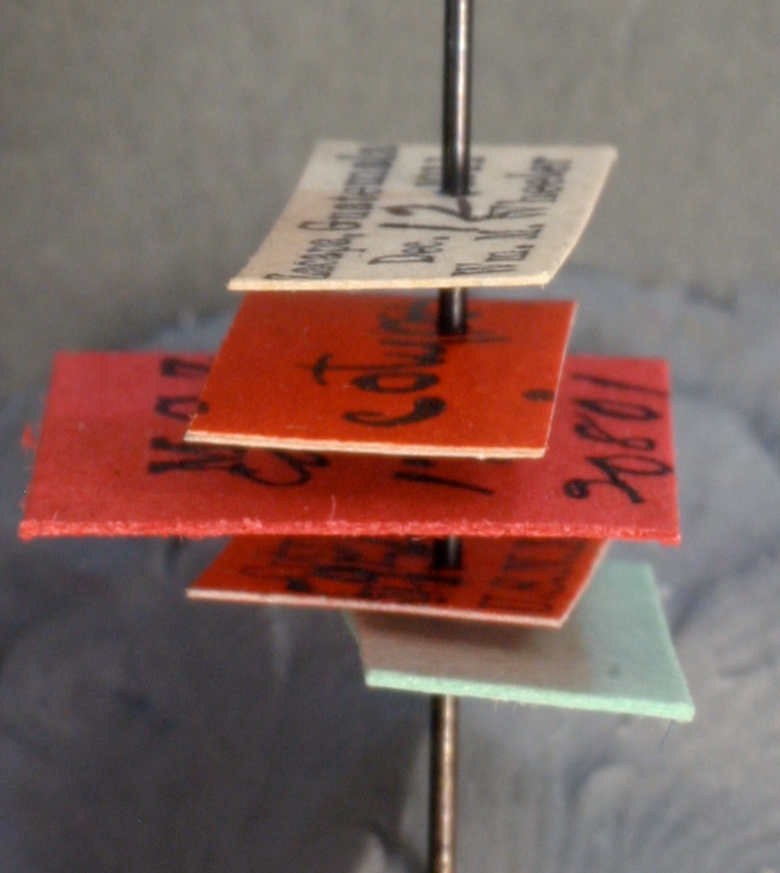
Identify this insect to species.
Crematogaster agnita
